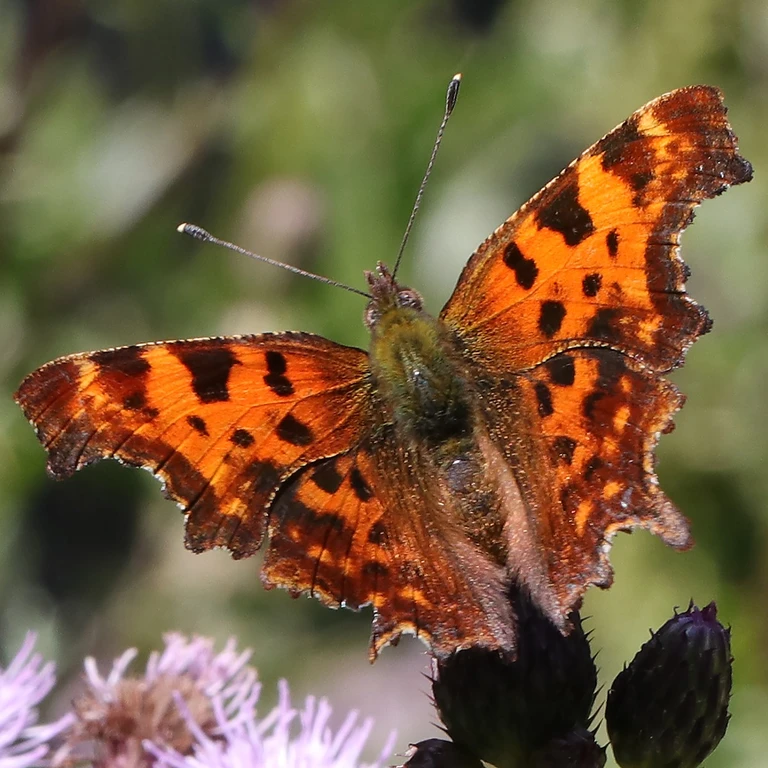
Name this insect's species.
Polygonia c-album
